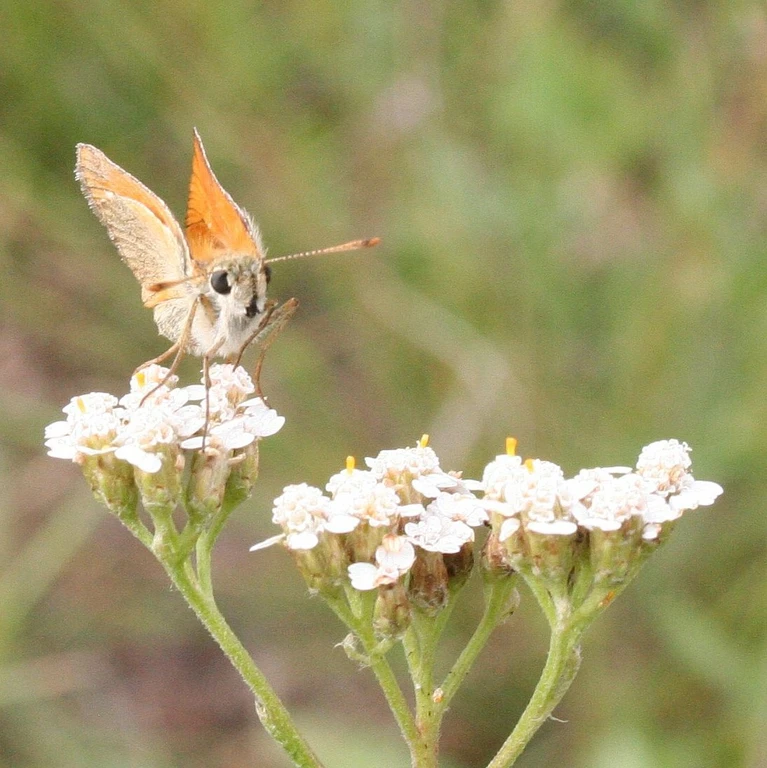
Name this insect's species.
Thymelicus sylvestris
